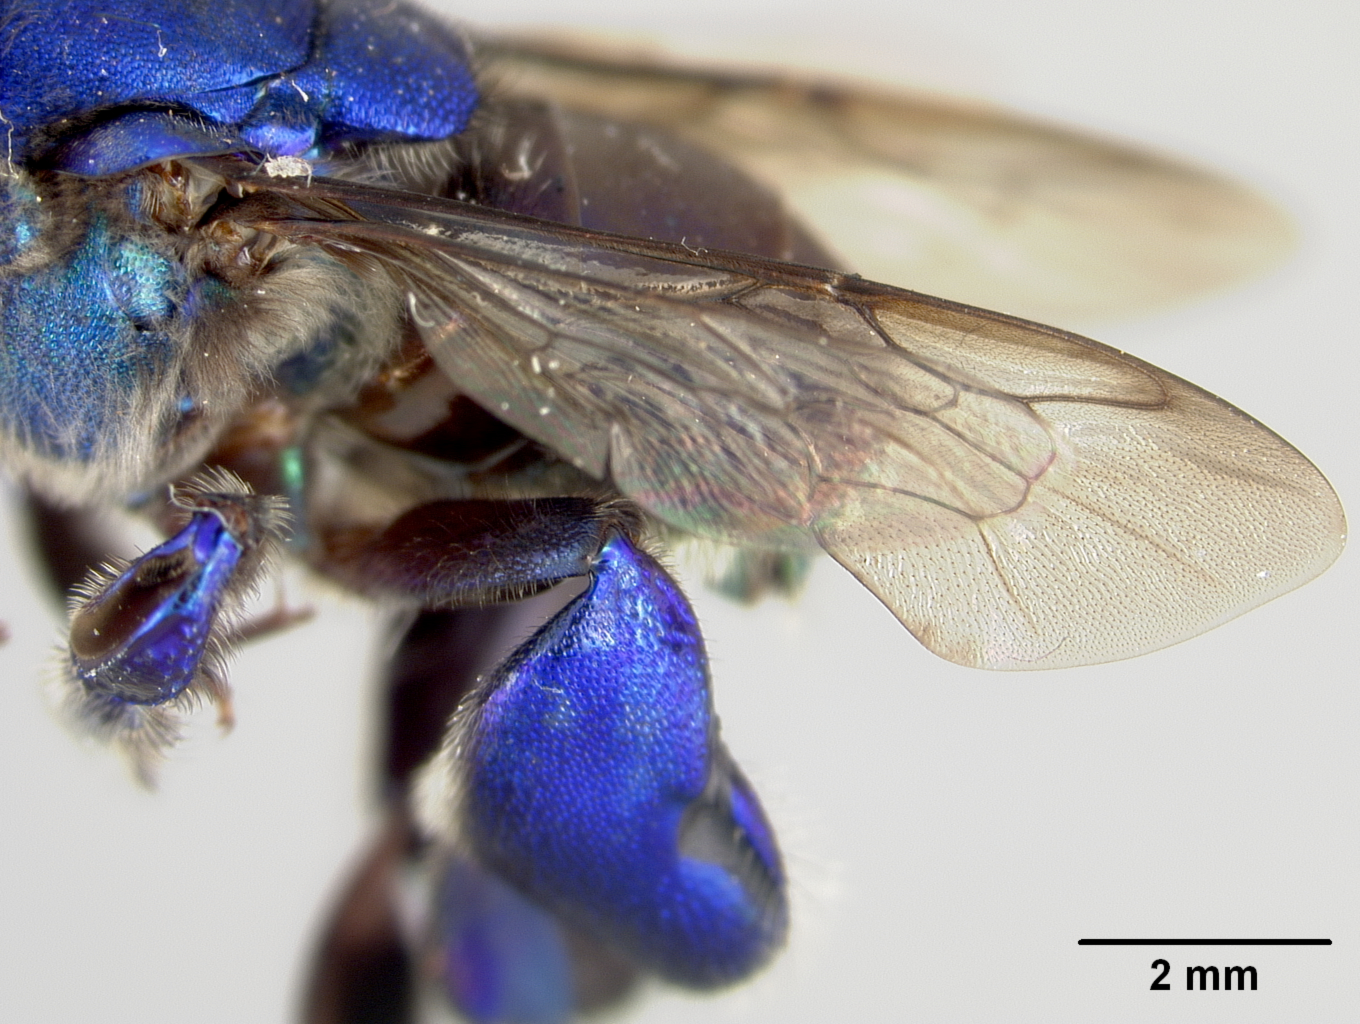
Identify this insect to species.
Euglossa retroviridis
